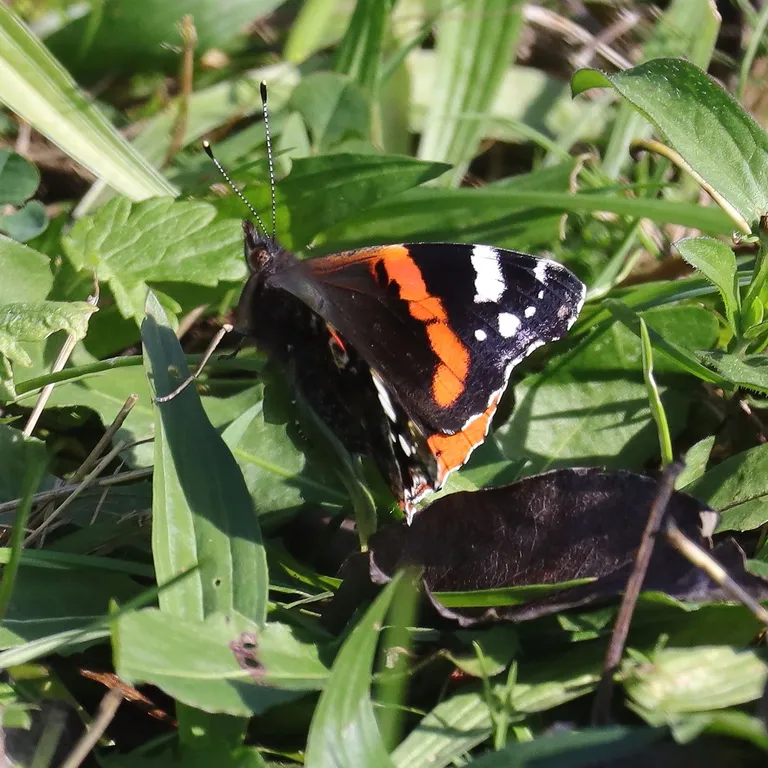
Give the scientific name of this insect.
Vanessa atalanta
